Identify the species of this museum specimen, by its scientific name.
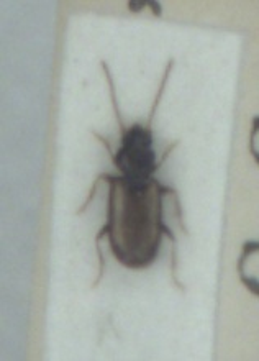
Tachys scutellaris
